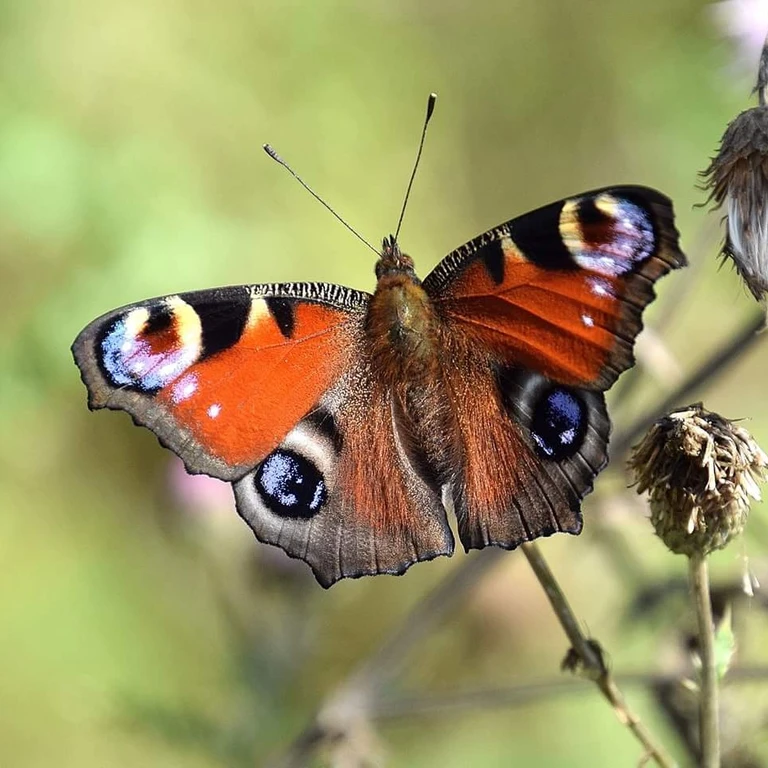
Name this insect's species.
Aglais io
